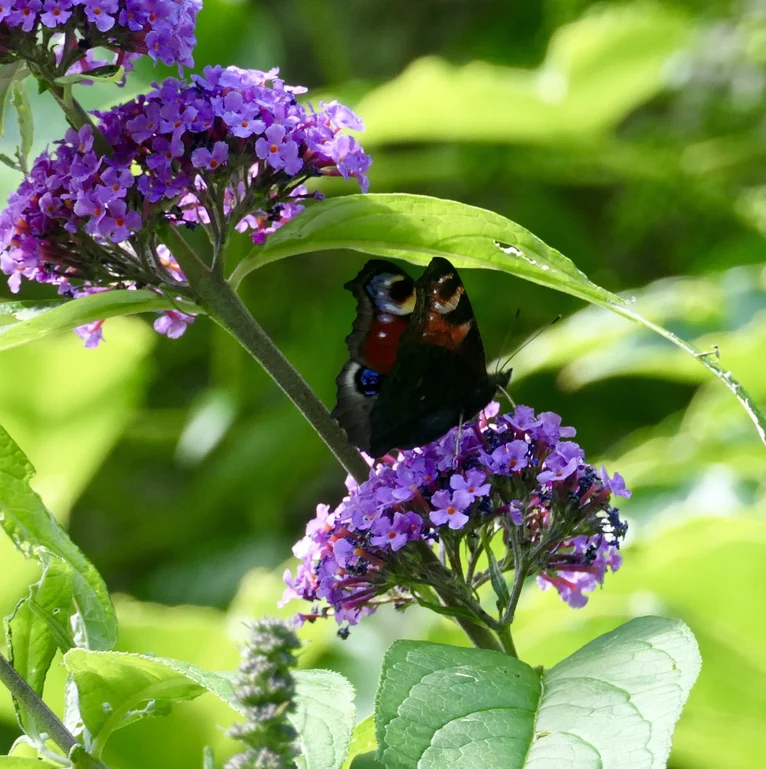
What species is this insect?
Aglais io
